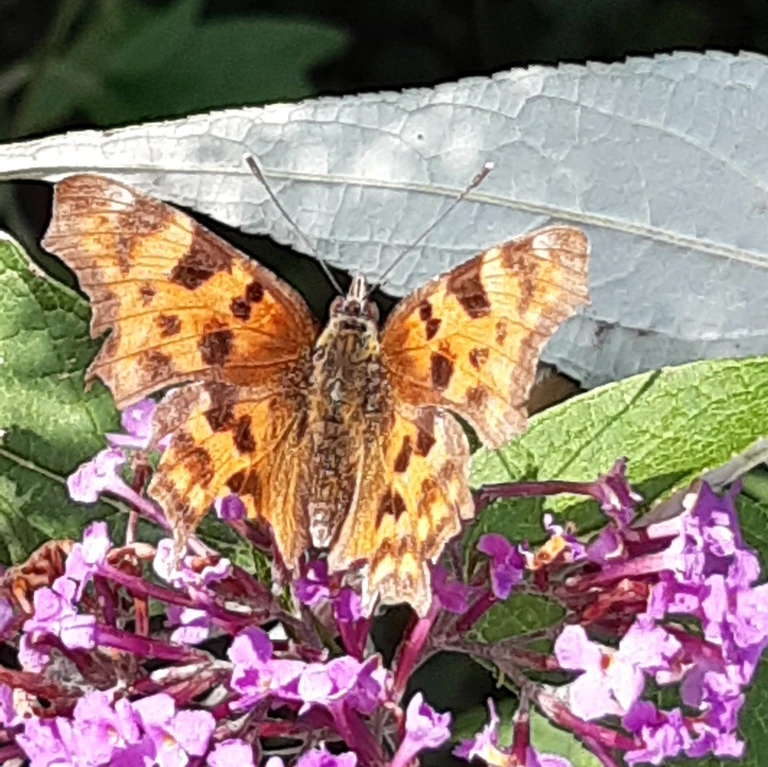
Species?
Polygonia c-album
